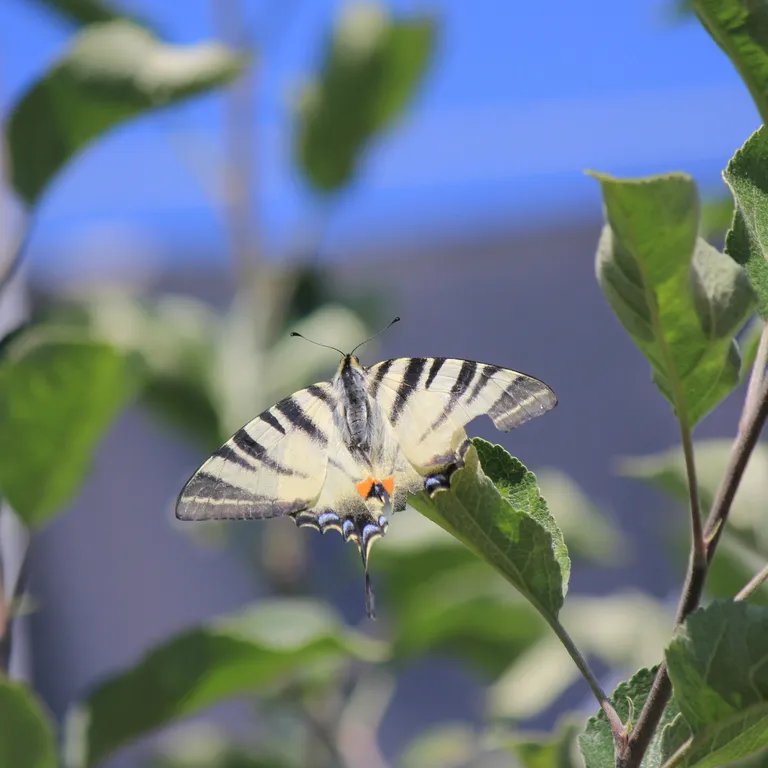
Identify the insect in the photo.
Iphiclides podalirius
